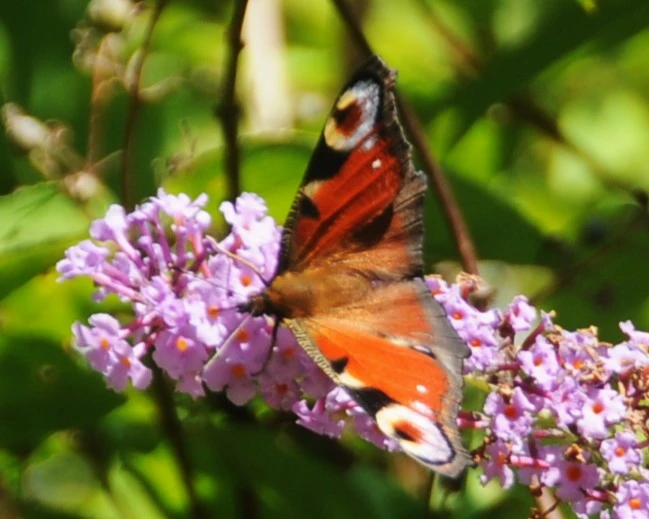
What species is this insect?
Aglais io
